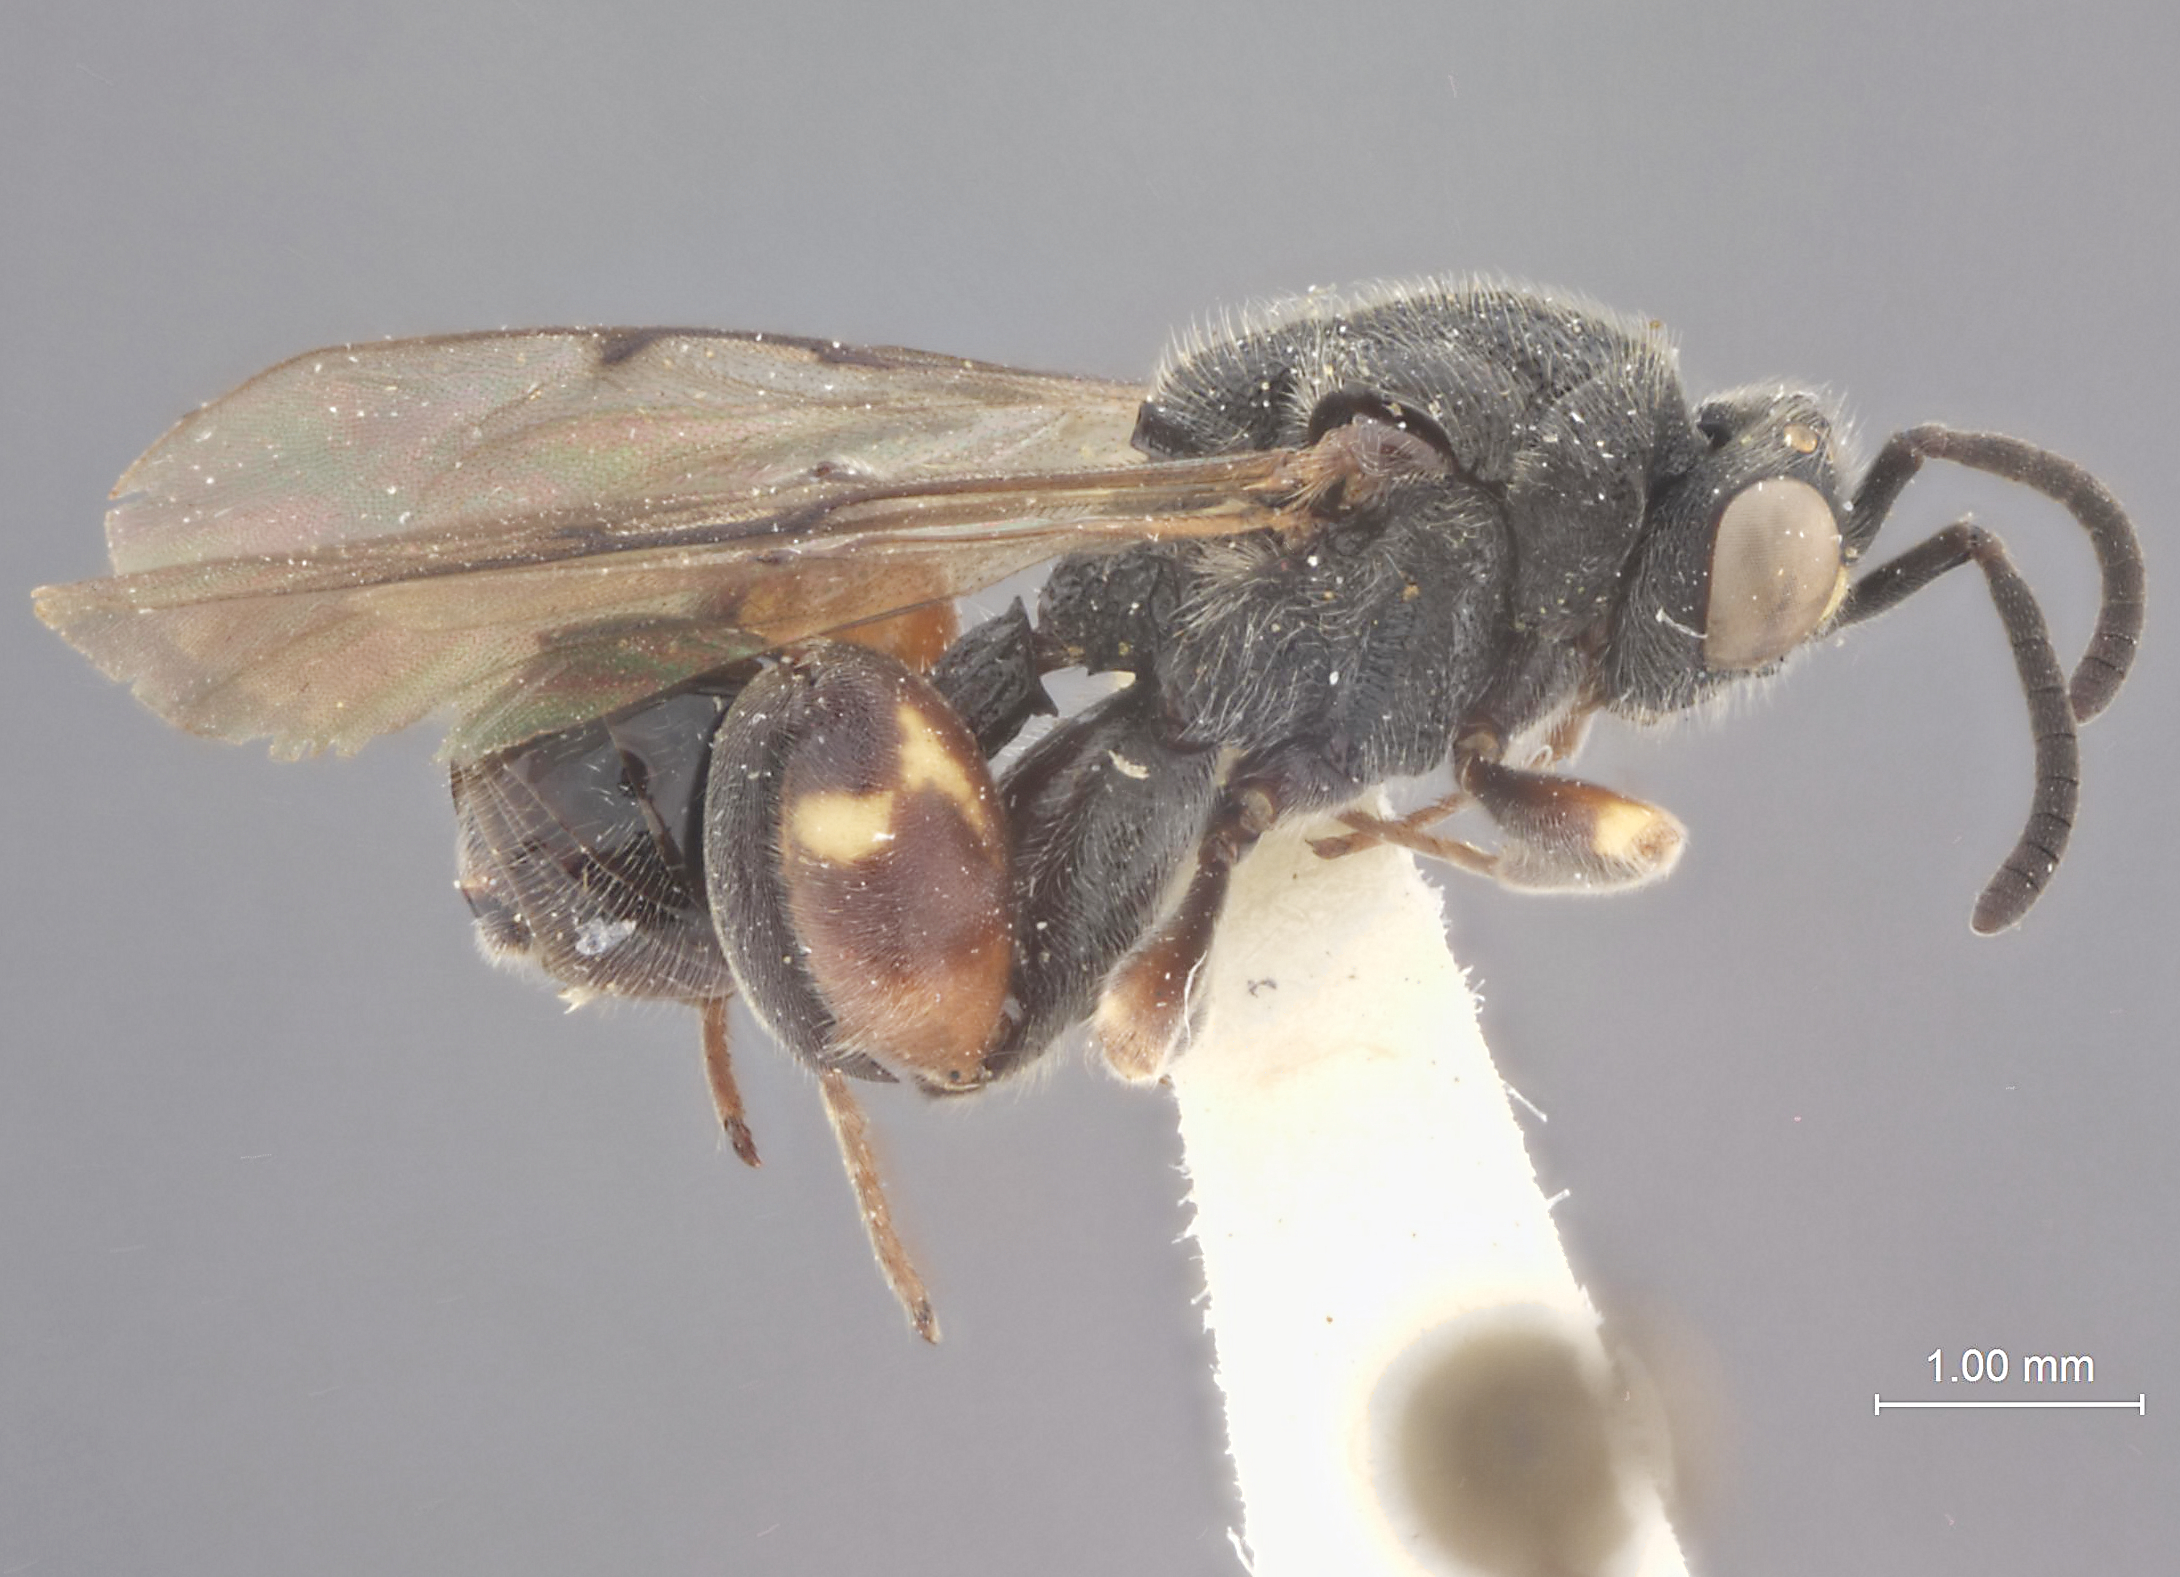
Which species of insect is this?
Chalcis colpotis
